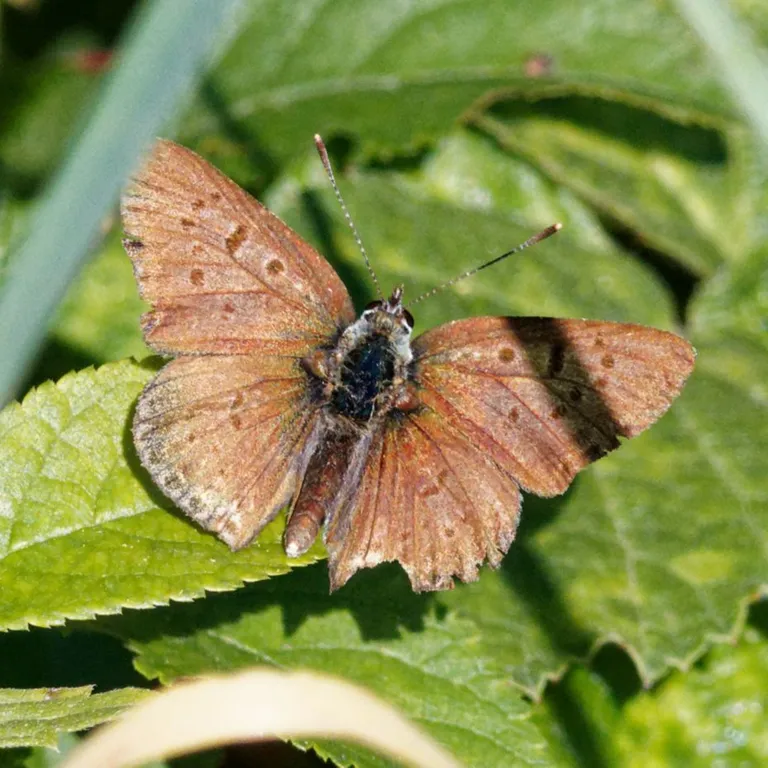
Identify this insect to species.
Lycaena tityrus (also Loweia tityrus)
